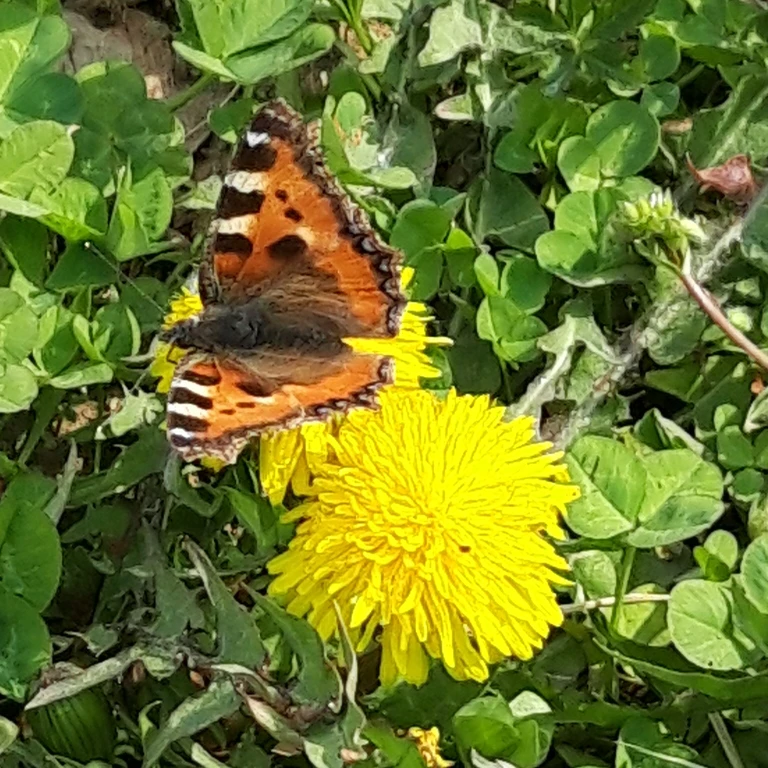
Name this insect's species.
Aglais urticae
